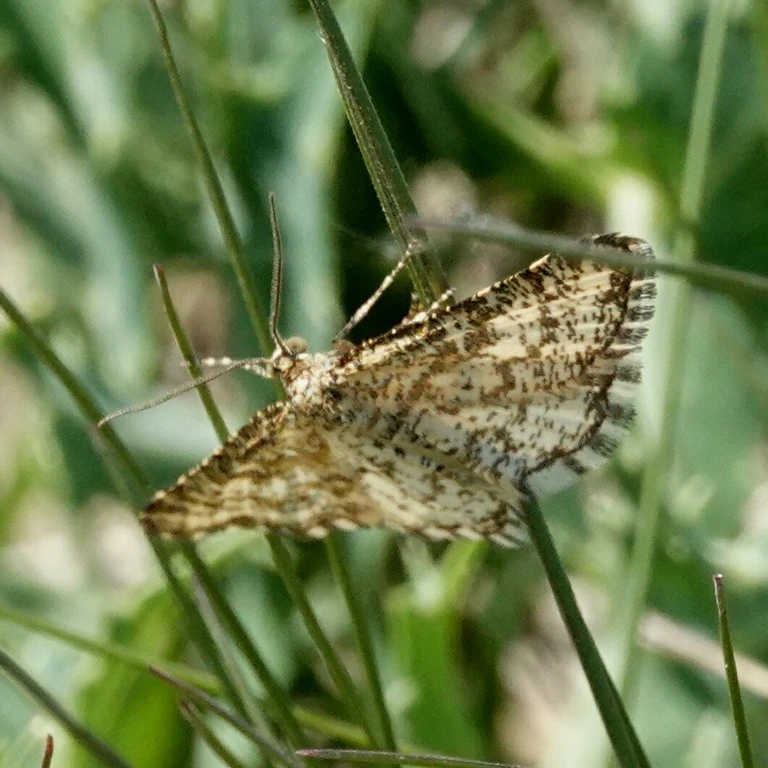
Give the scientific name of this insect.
Ematurga atomaria
